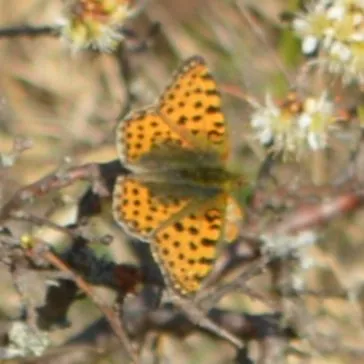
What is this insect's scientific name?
Issoria lathonia
